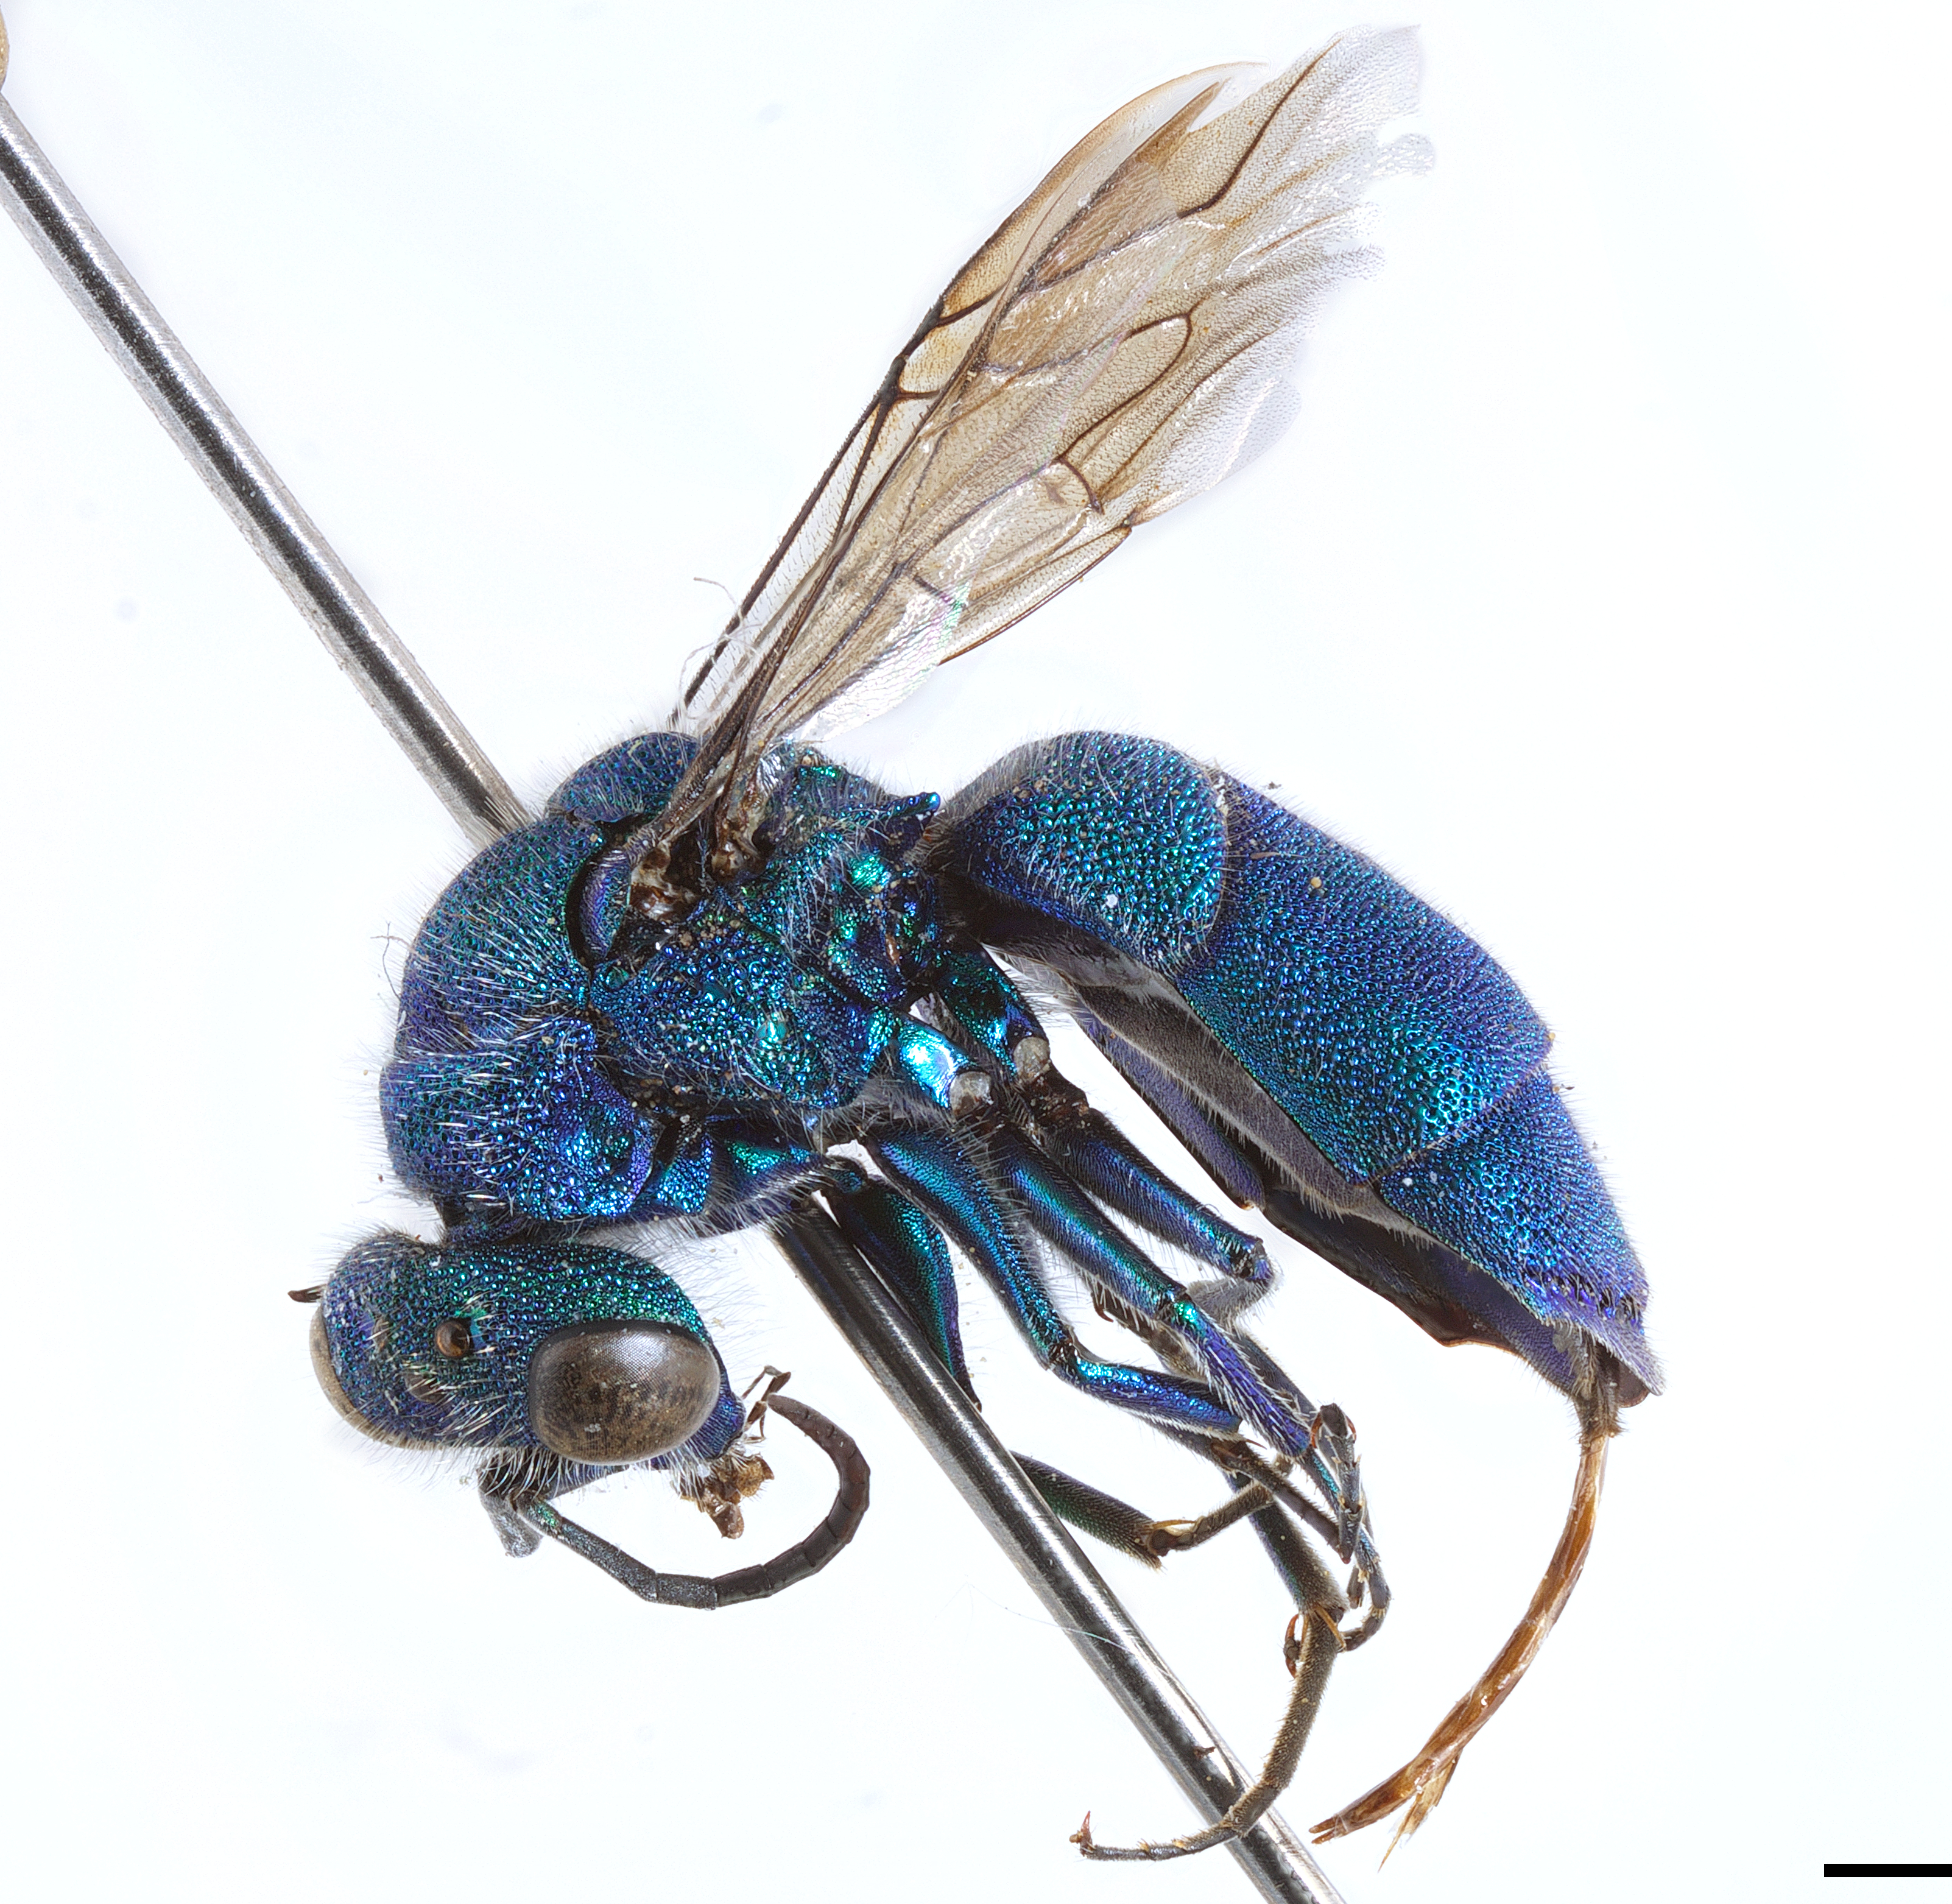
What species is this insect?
Chrysurissa densa
